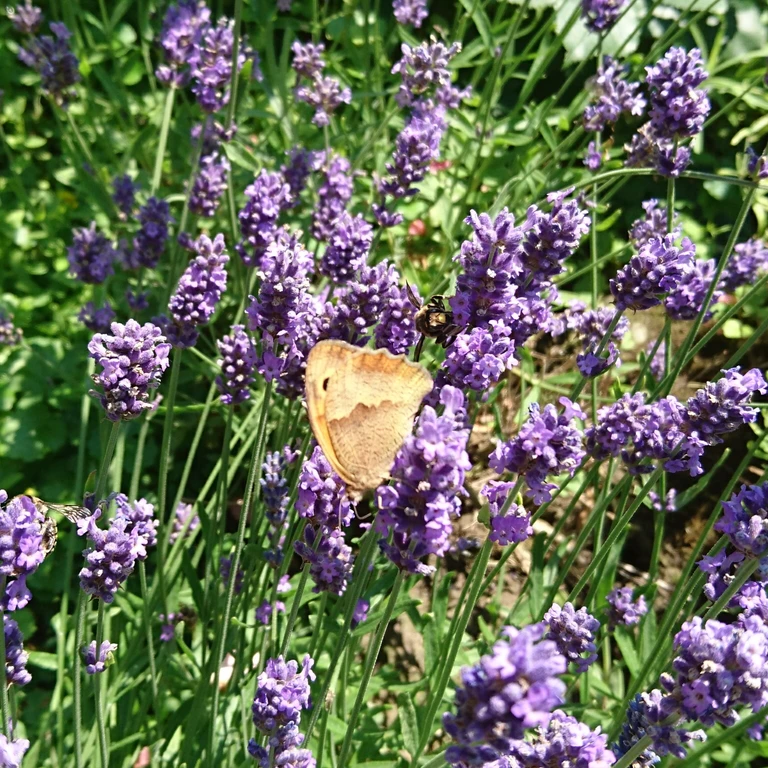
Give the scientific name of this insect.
Maniola jurtina
